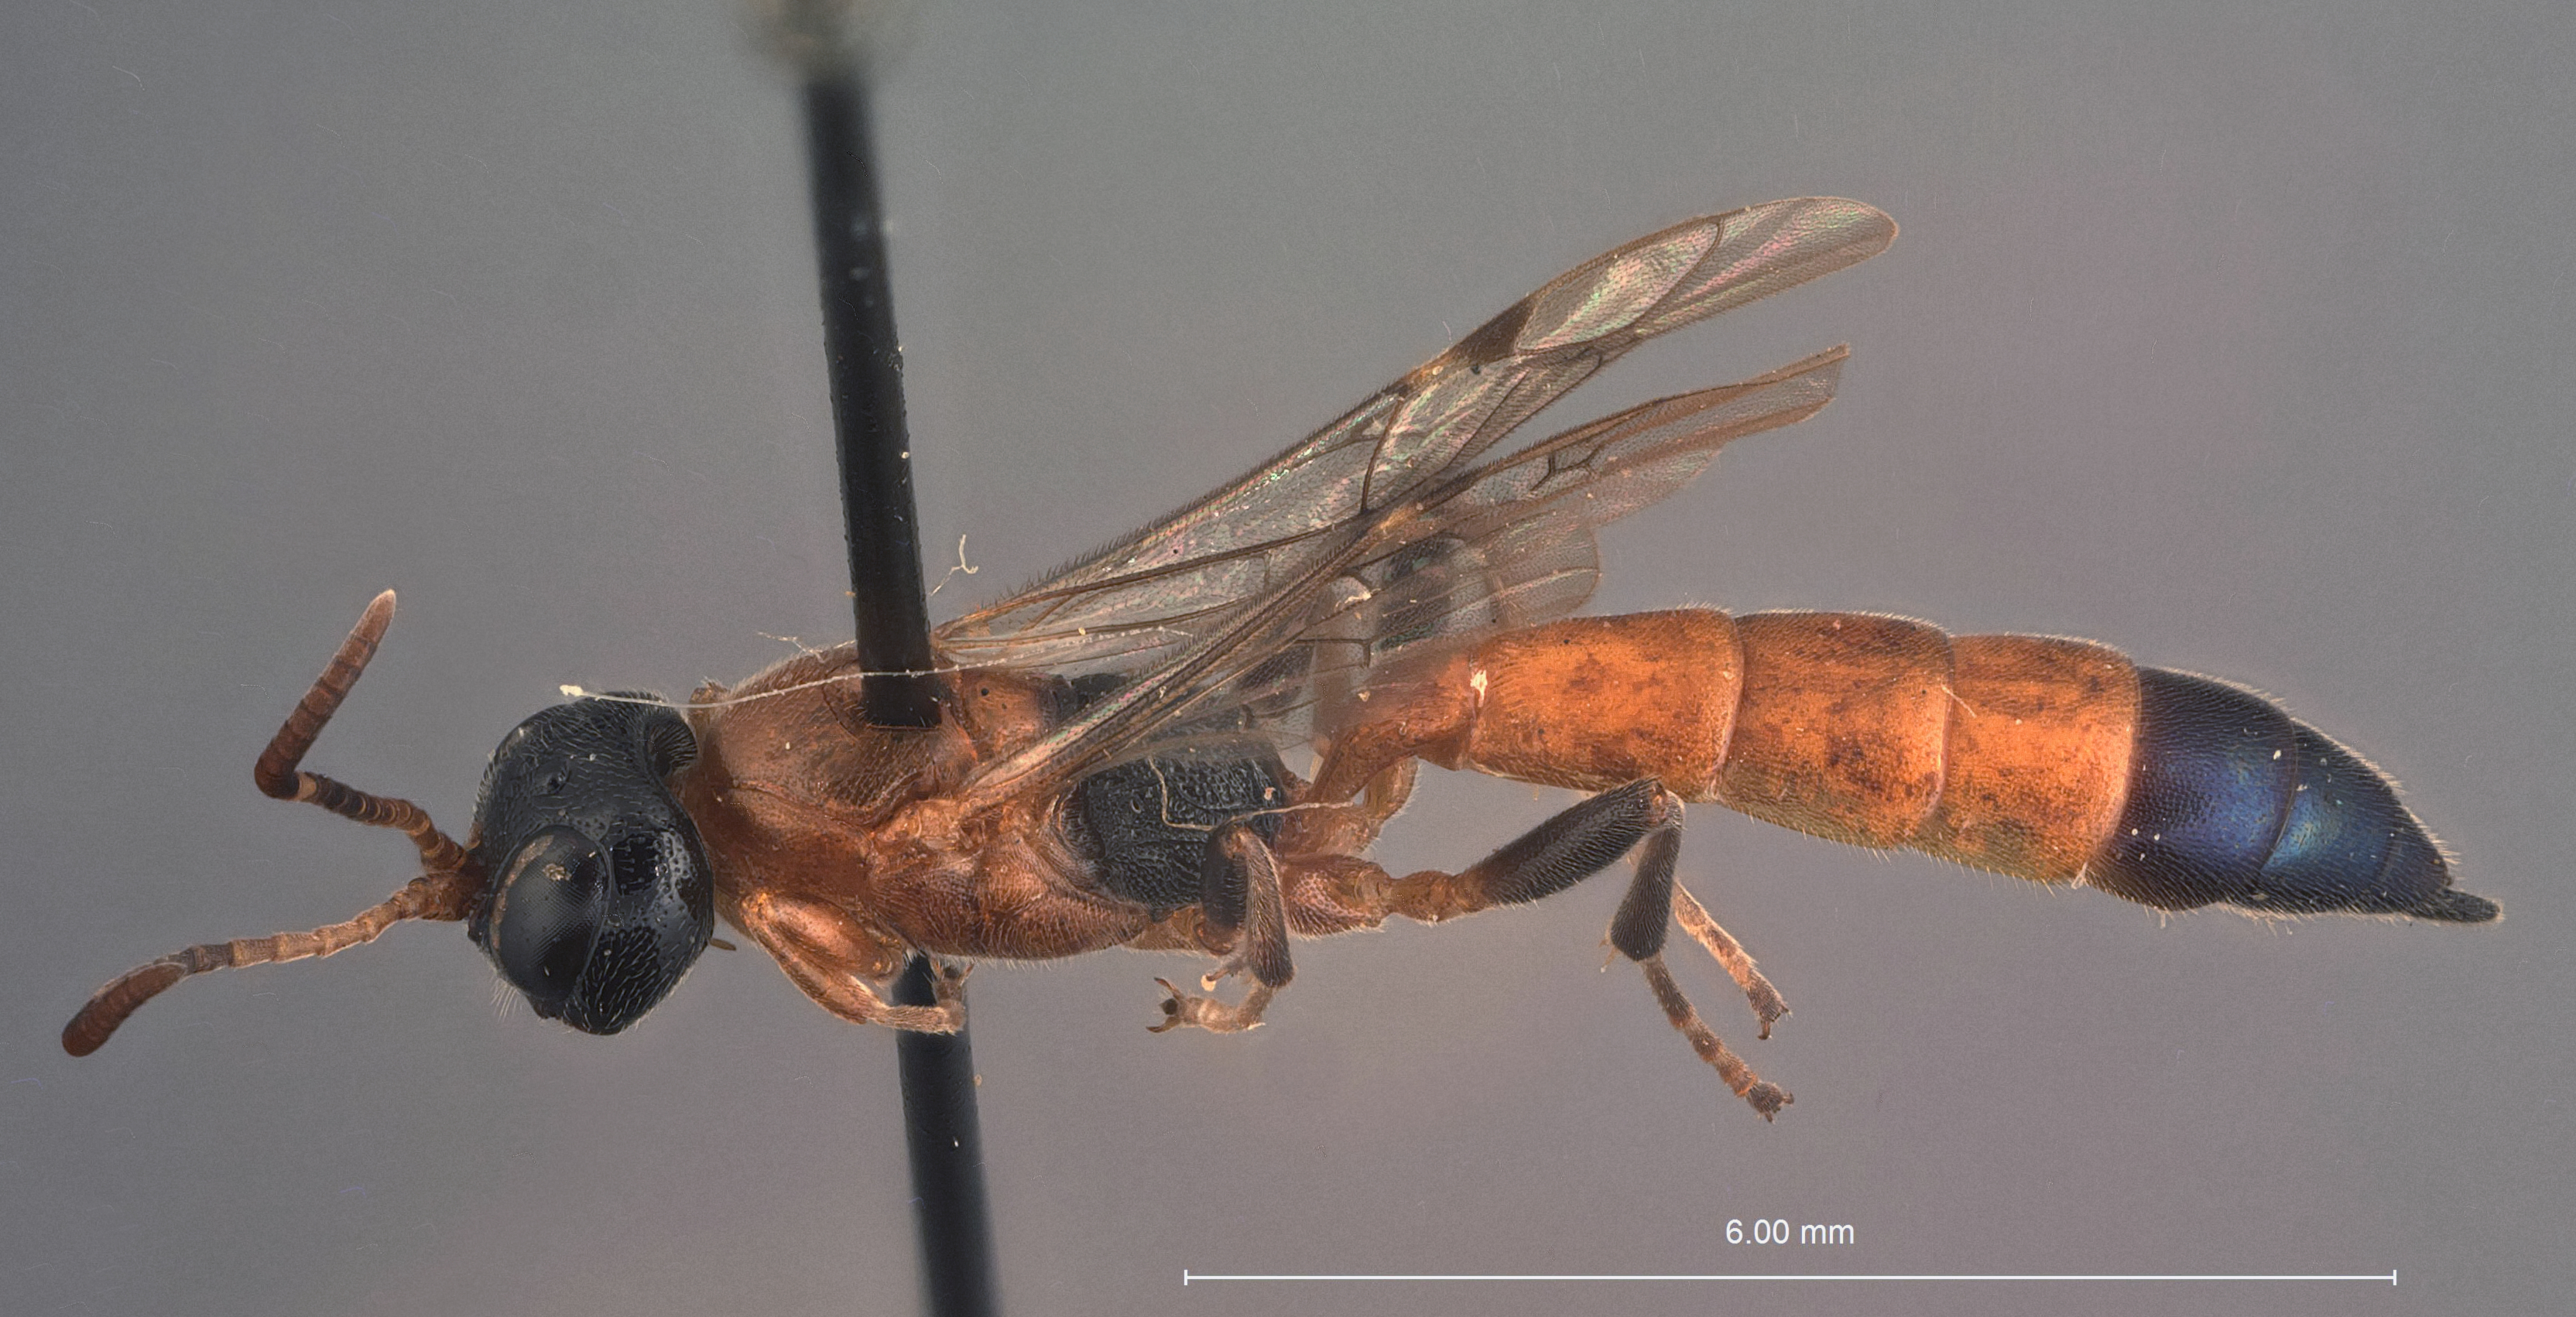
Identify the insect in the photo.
Centeterus alternecoloratus
